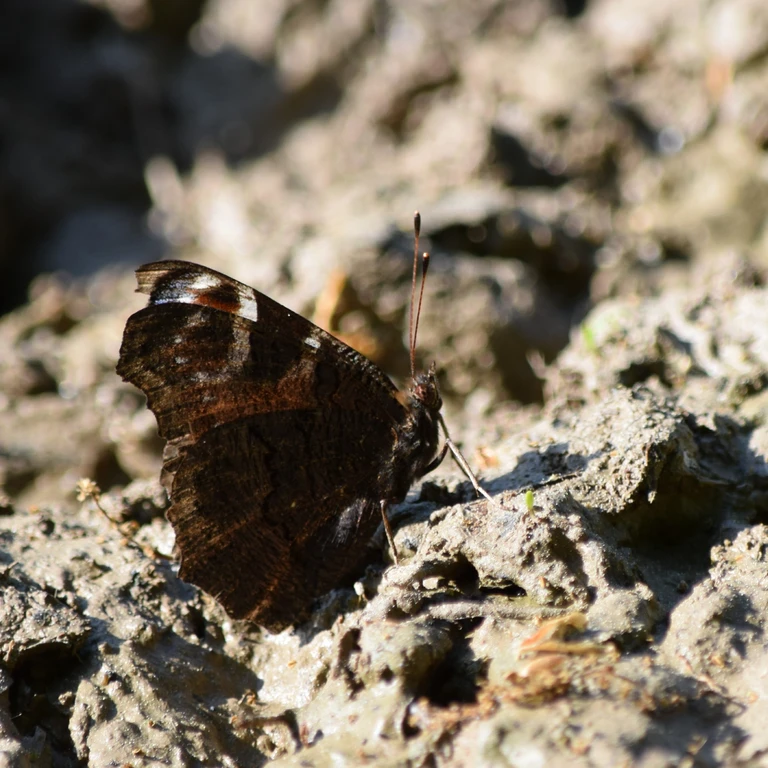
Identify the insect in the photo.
Aglais io
